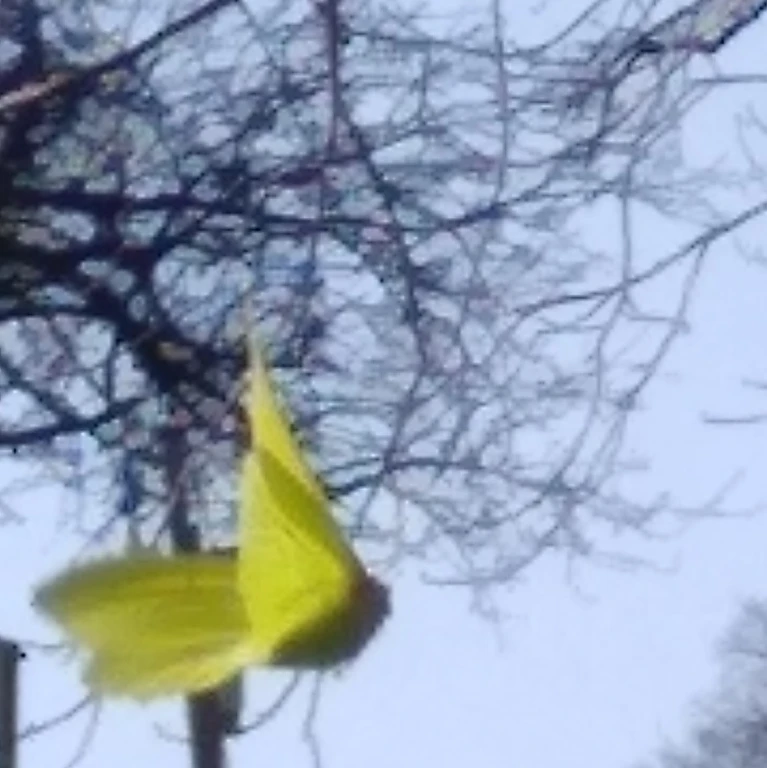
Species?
Gonepteryx rhamni
